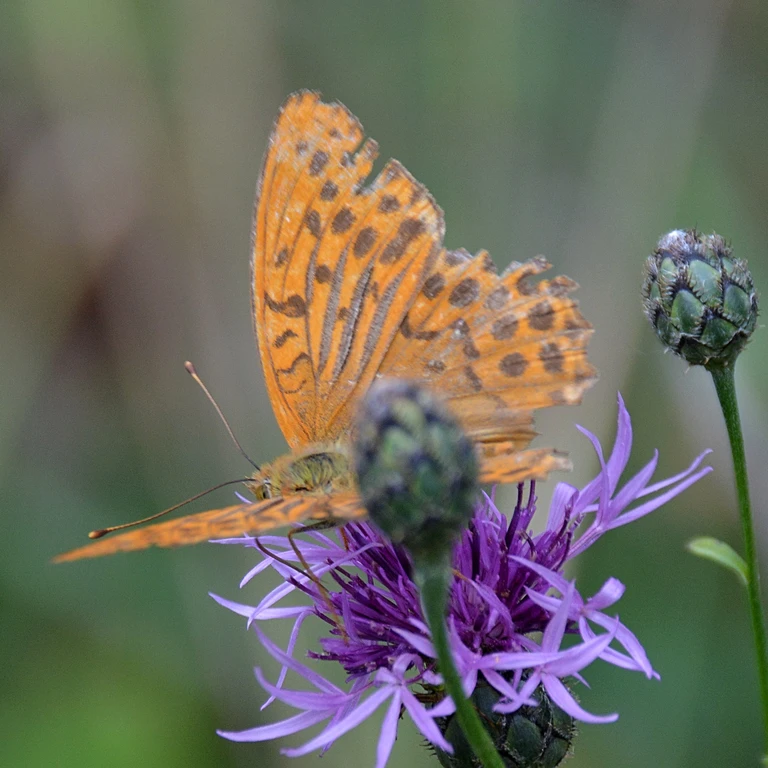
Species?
Argynnis paphia
